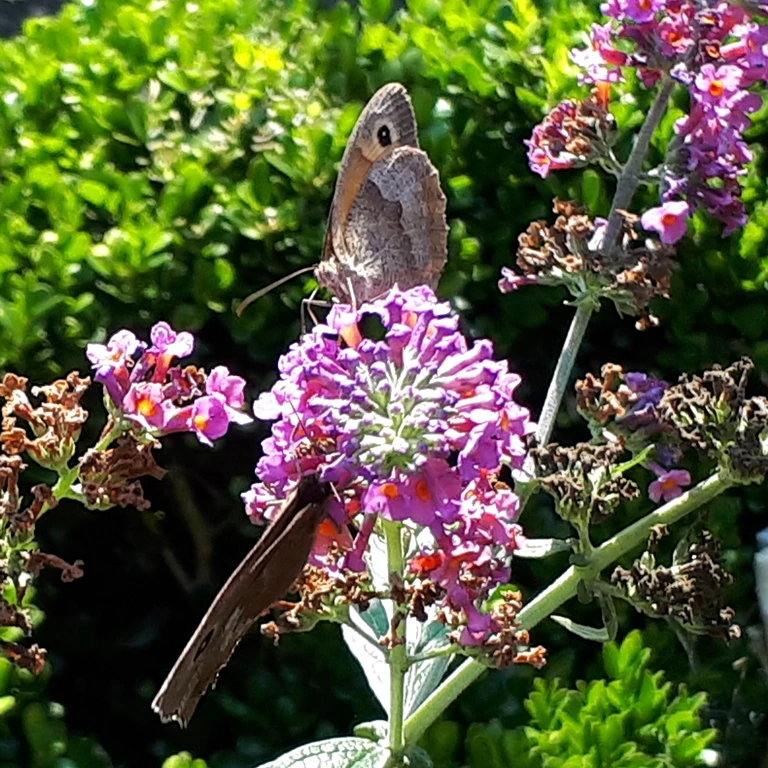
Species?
Maniola jurtina
